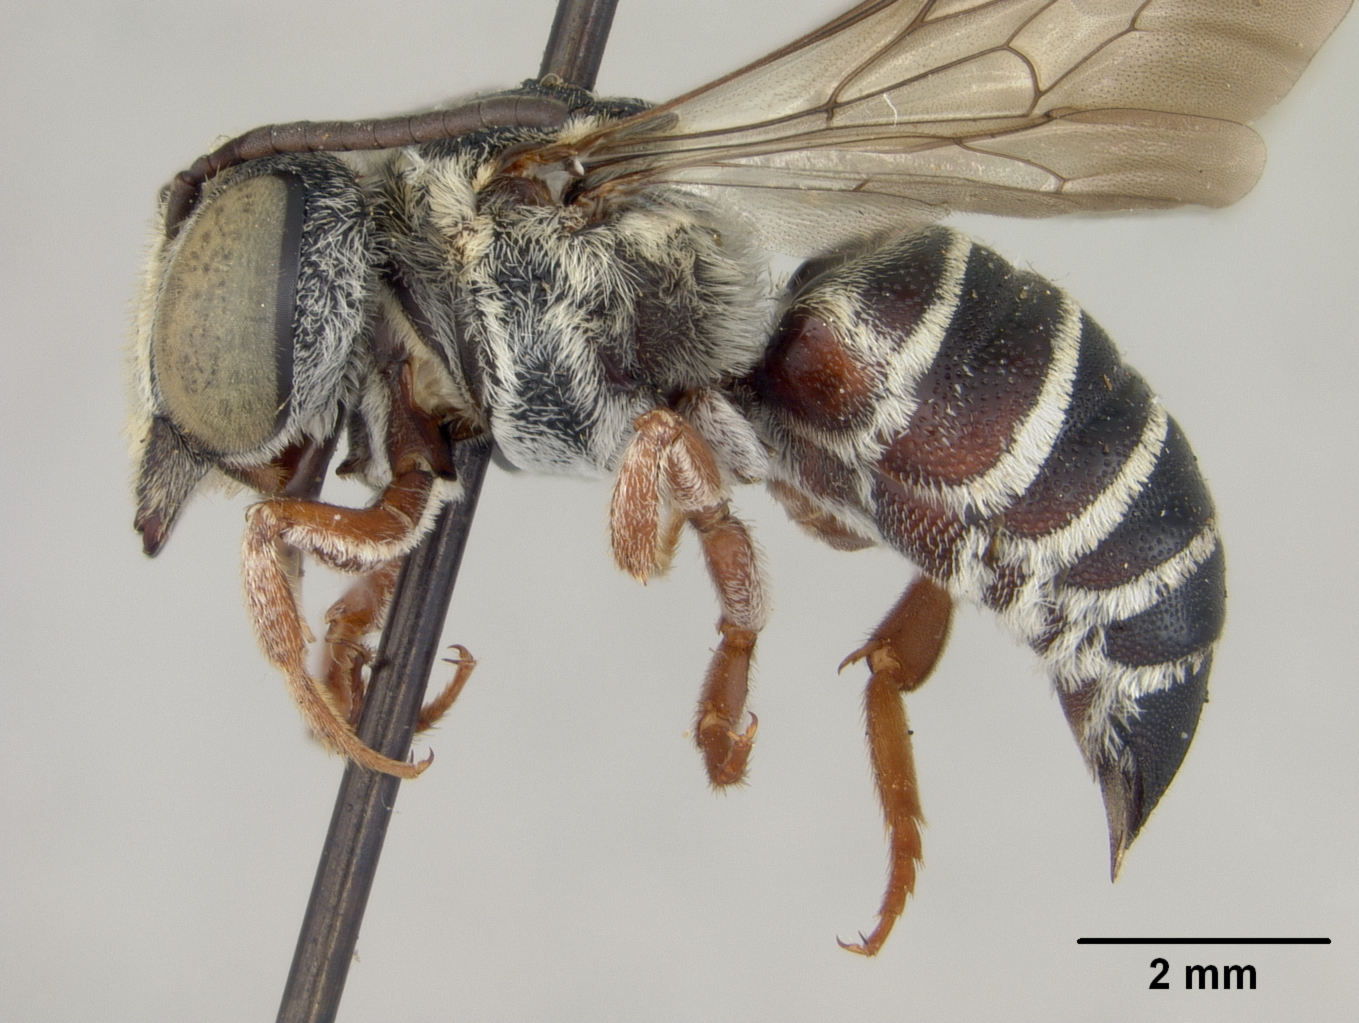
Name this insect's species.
Coelioxys galactiae
